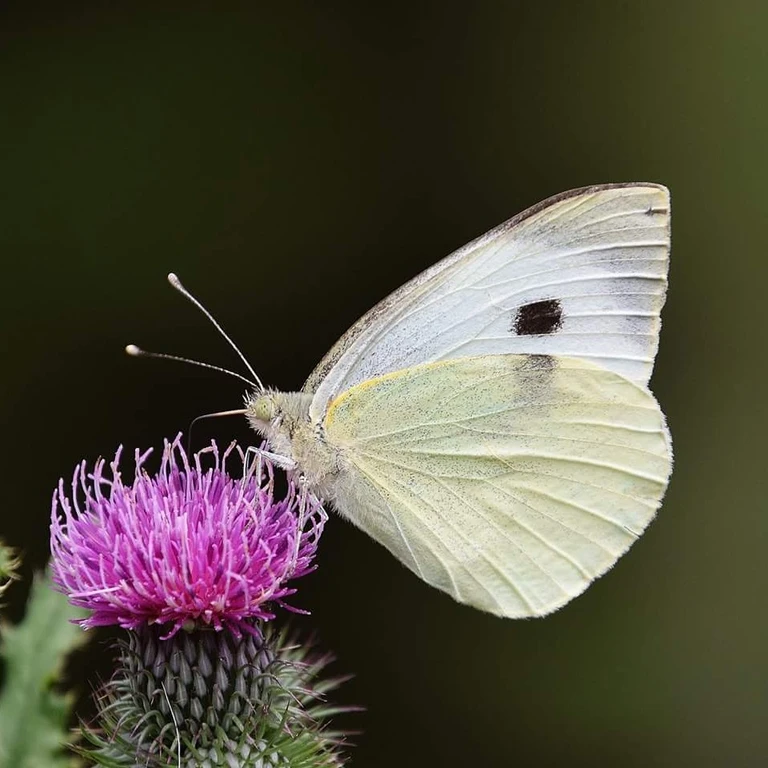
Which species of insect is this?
Pieris brassicae
